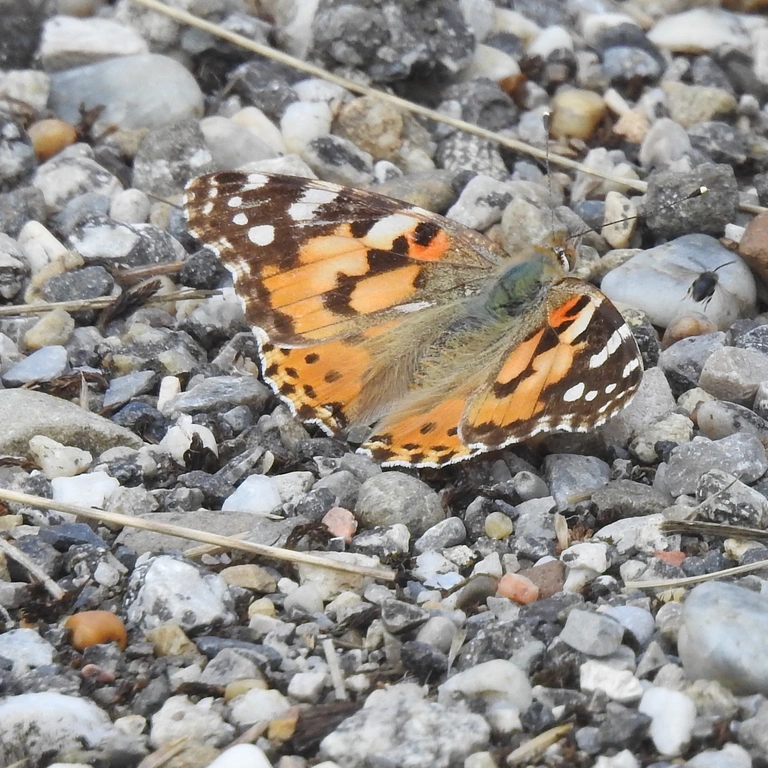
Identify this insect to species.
Vanessa cardui
